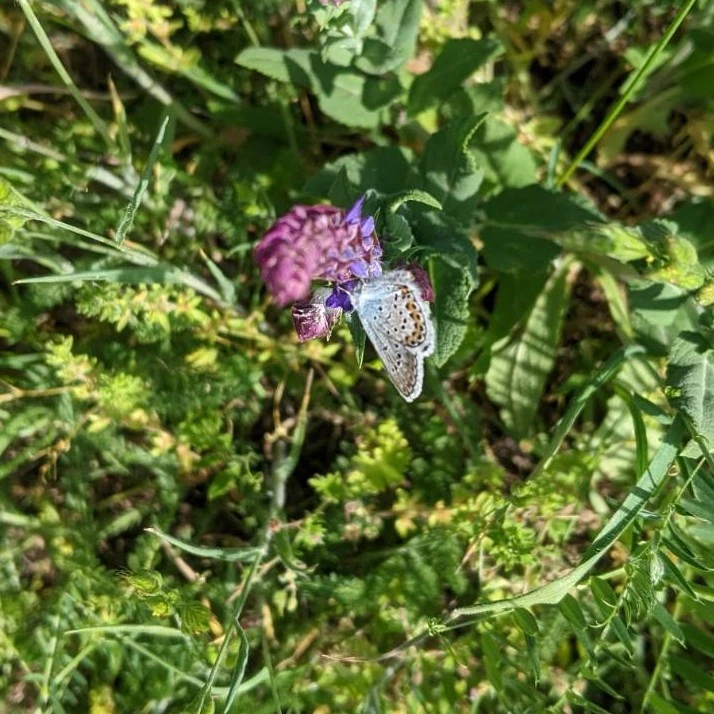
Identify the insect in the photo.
Plebejus argus
